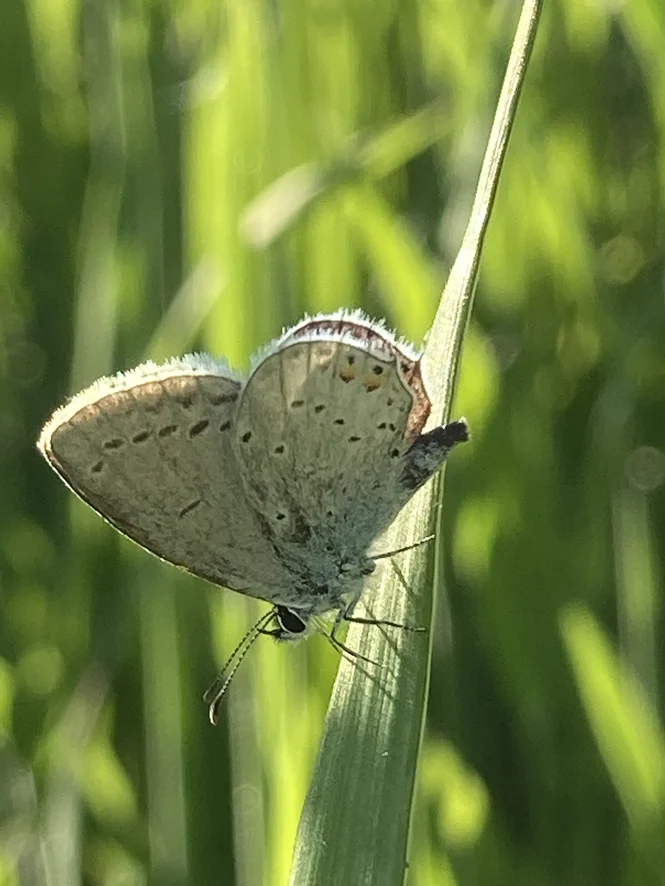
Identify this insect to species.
Cupido argiades (also Elkalyce argiades)
